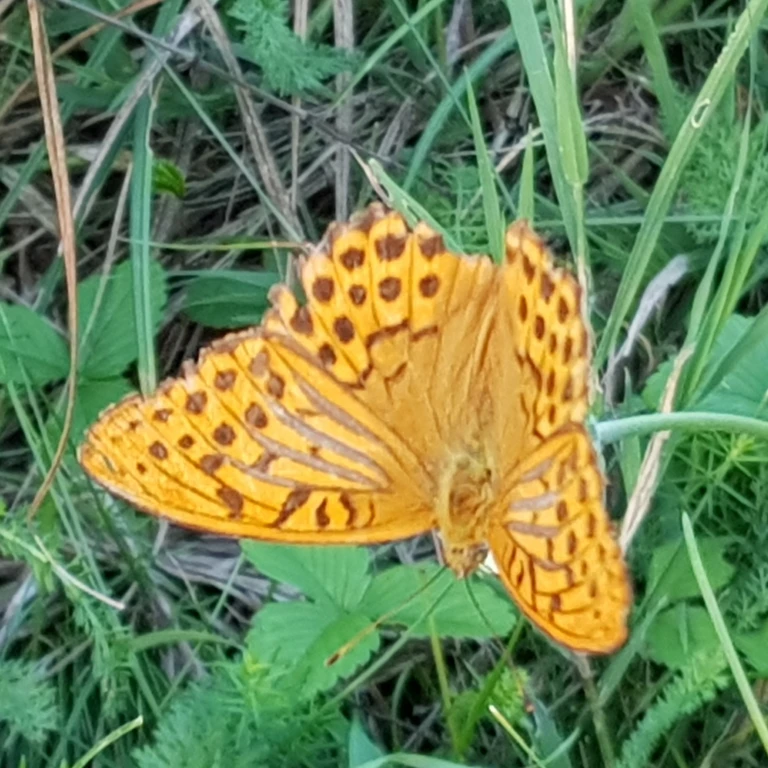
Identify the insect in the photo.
Argynnis paphia
